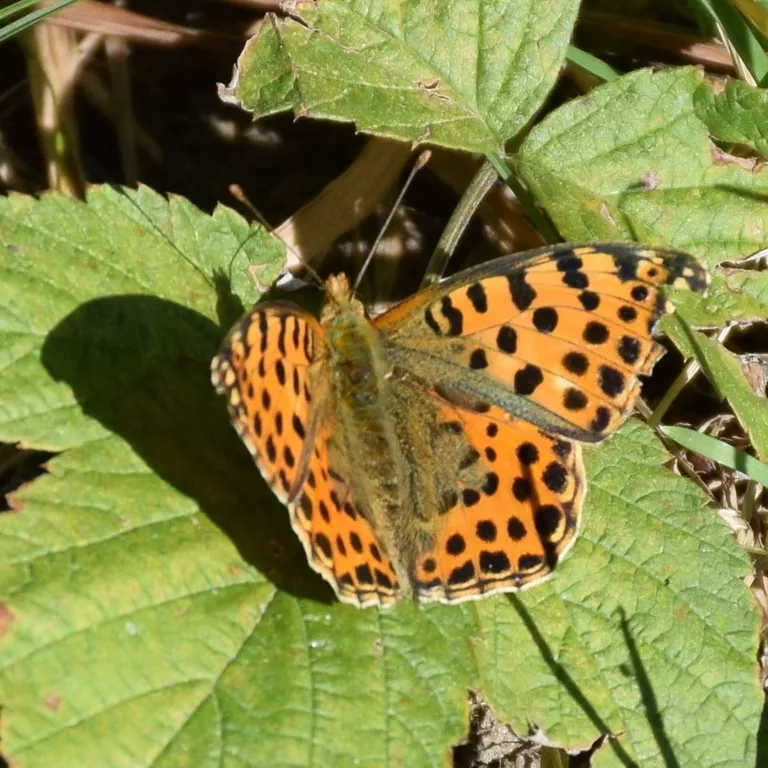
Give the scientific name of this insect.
Issoria lathonia
